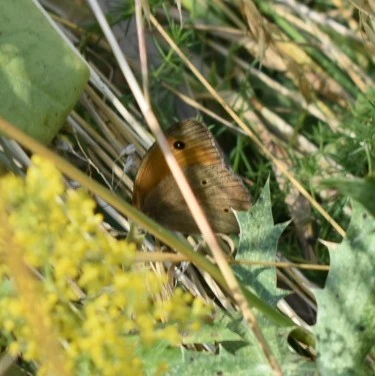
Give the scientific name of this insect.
Maniola jurtina
